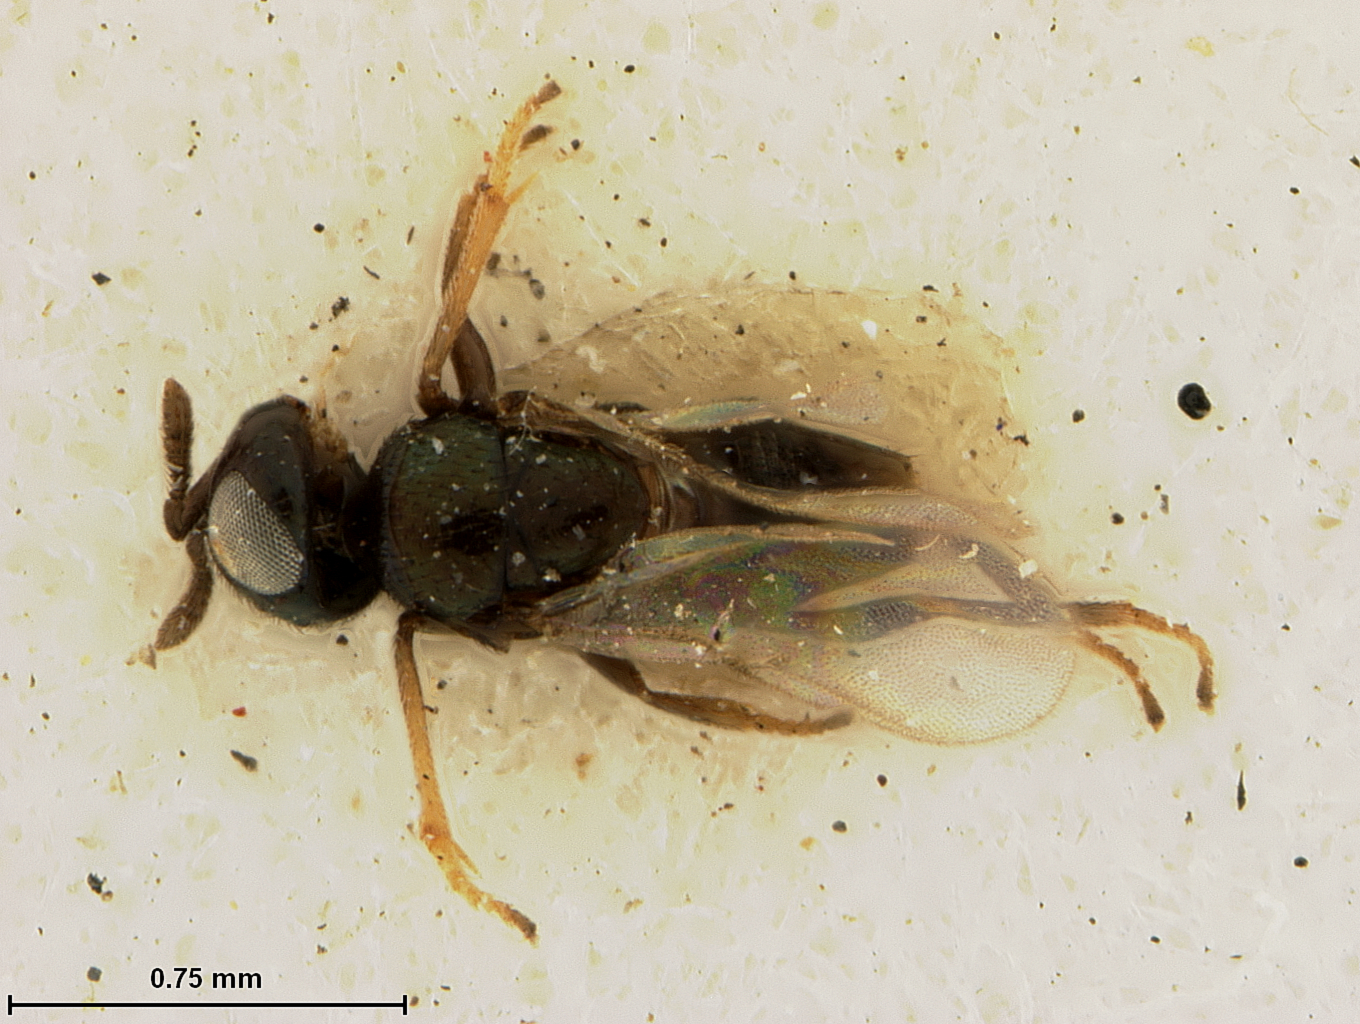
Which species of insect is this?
Adelencyrtus kaalae
